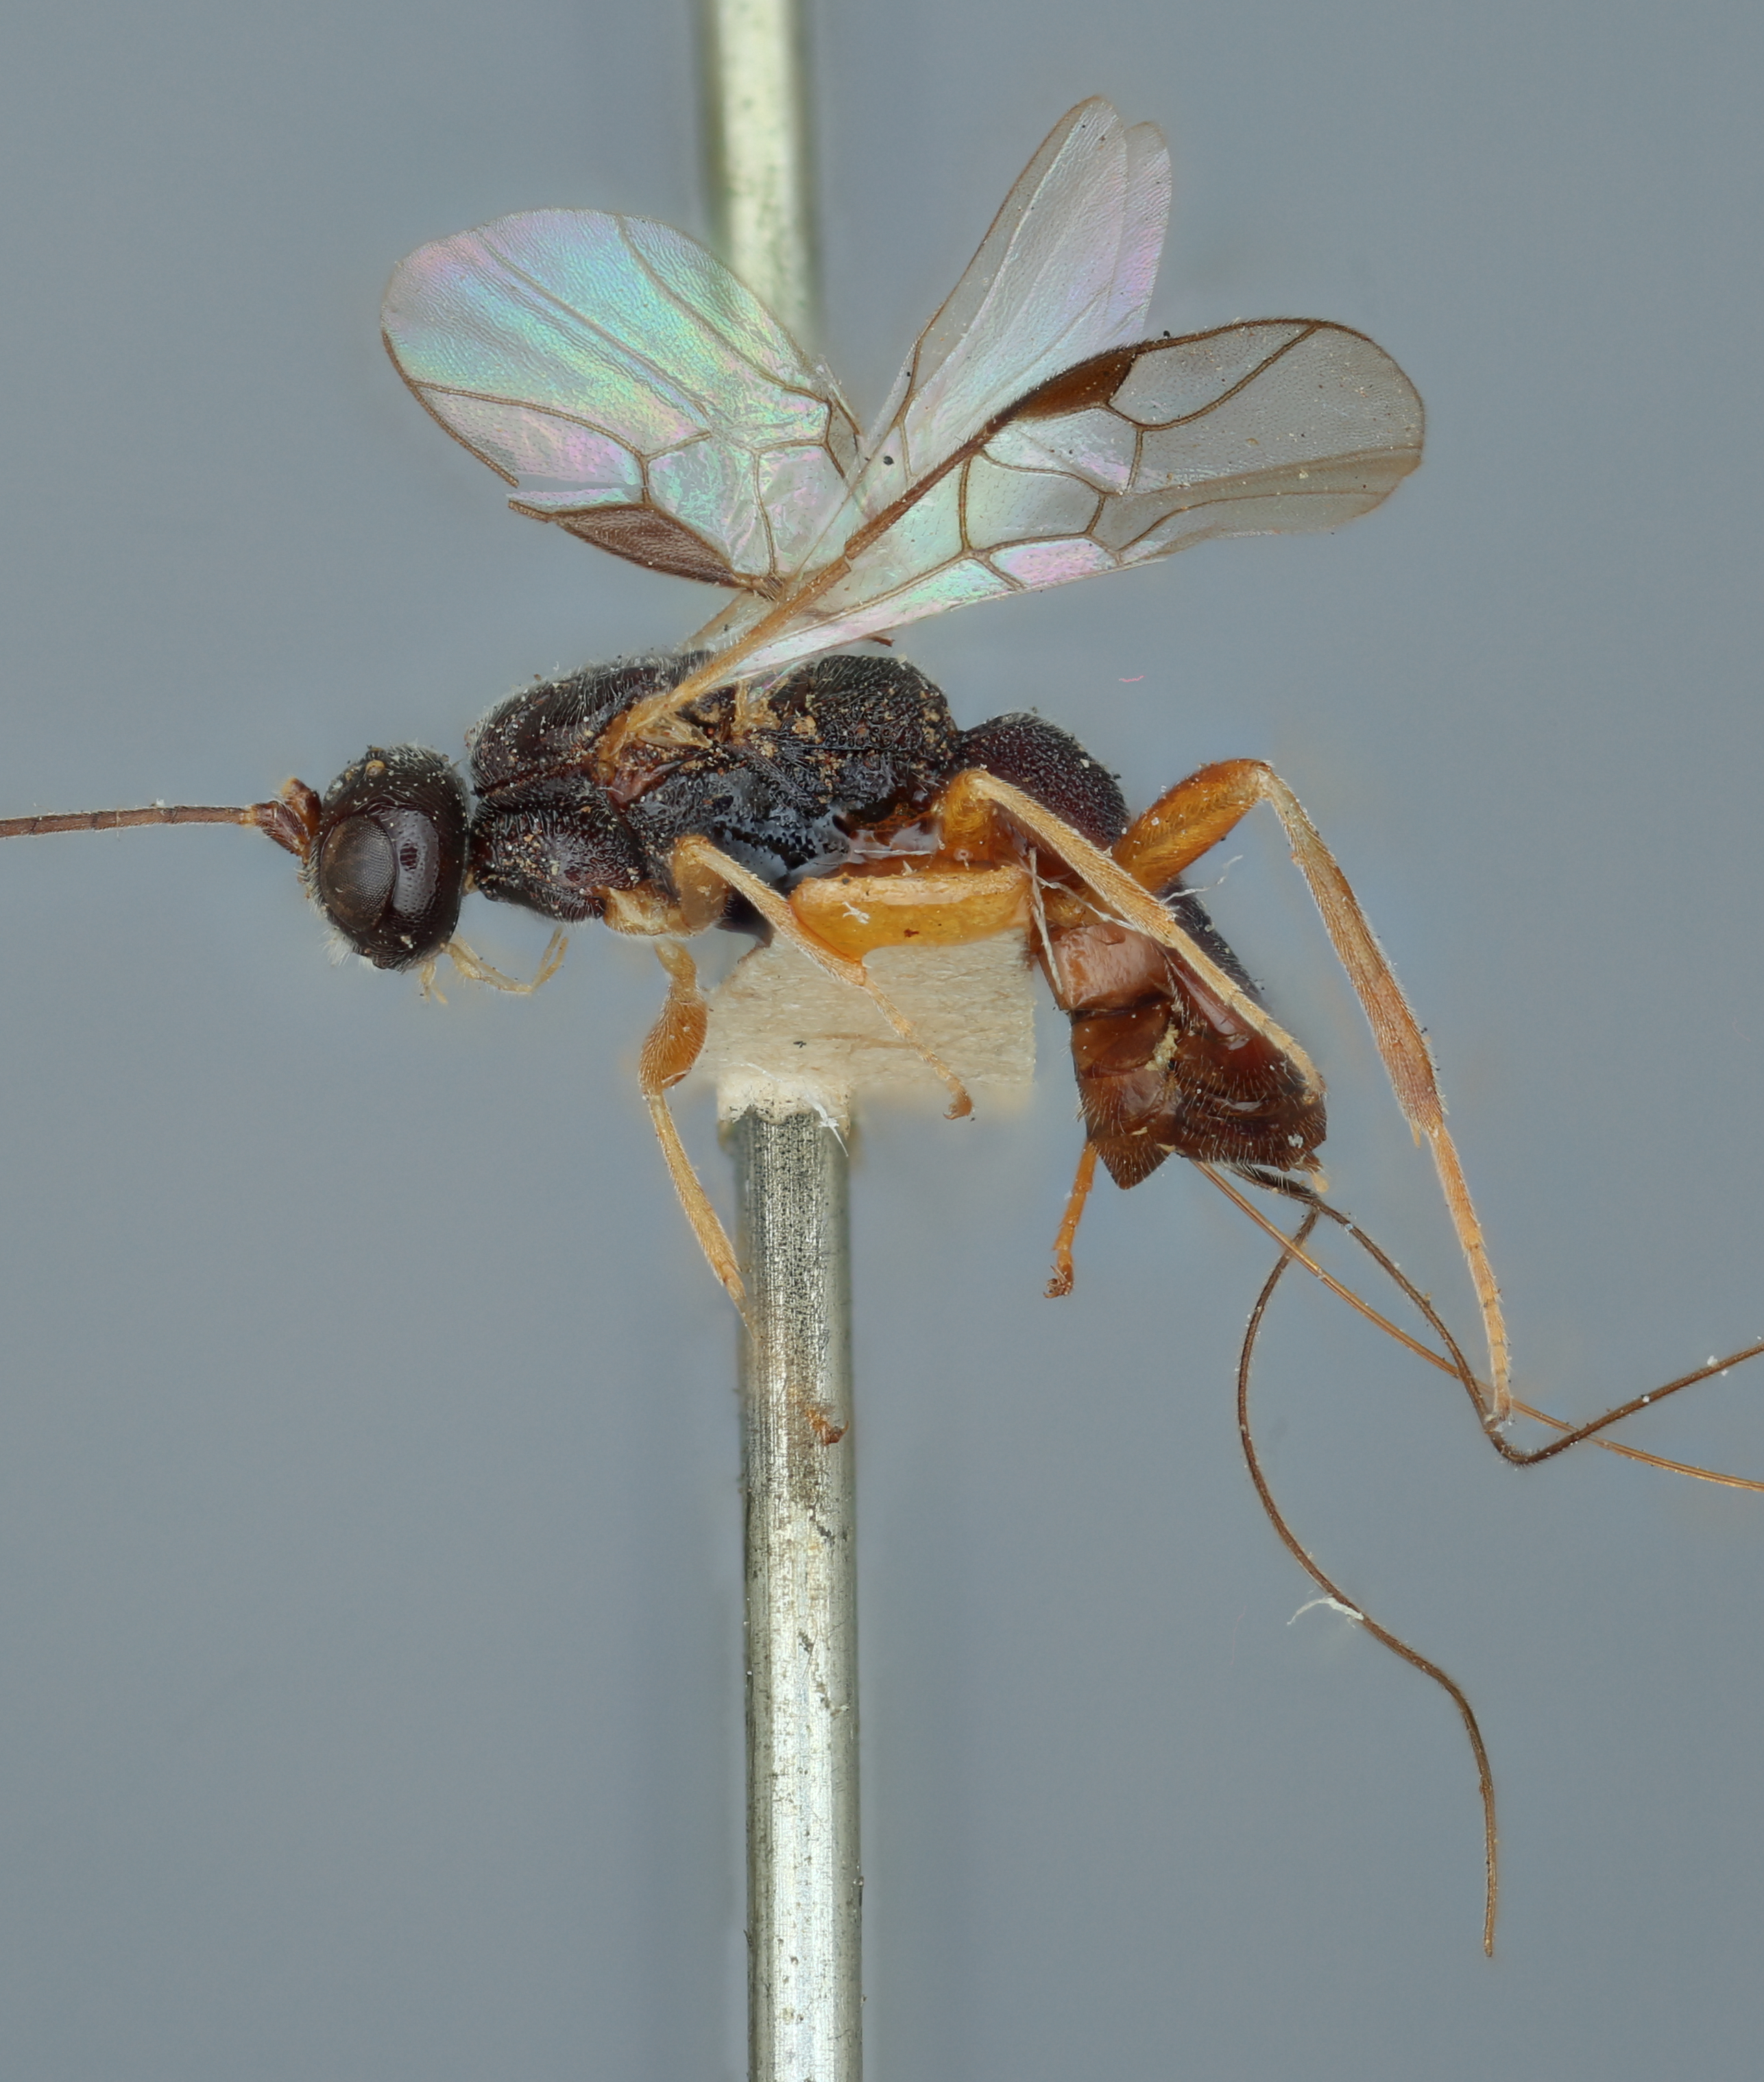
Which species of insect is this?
Eubadizon phymatodis
